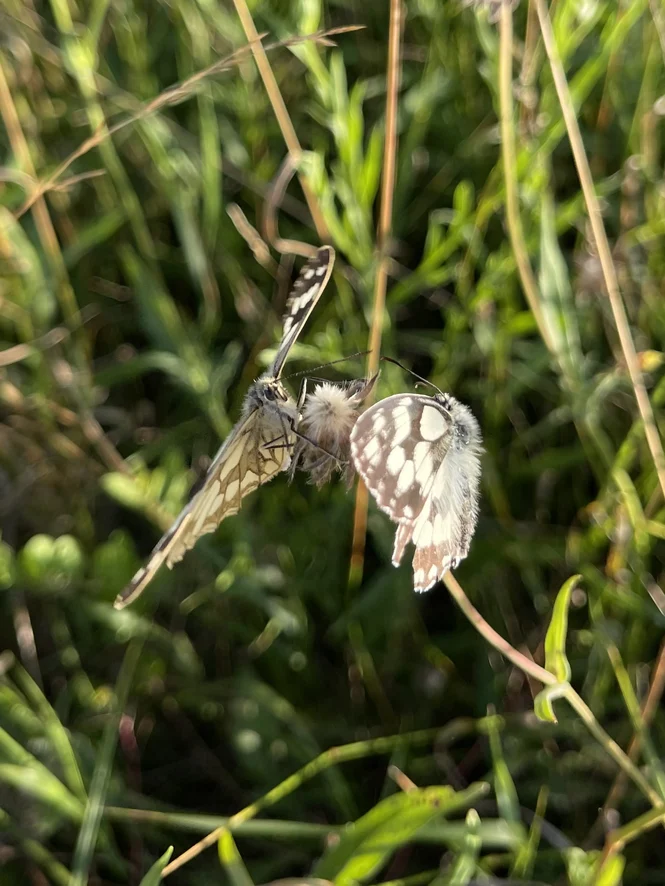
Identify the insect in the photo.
Melanargia galathea
